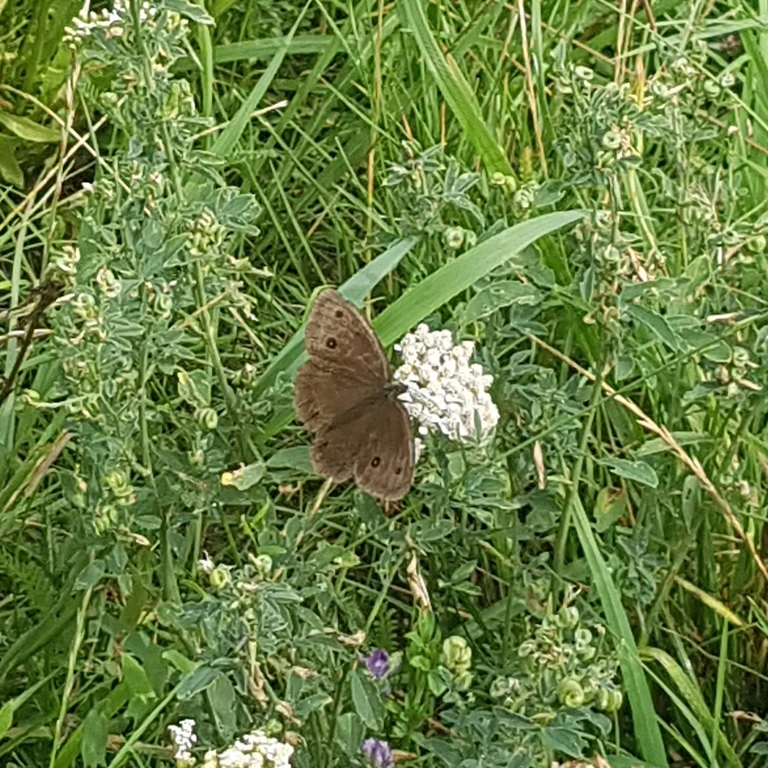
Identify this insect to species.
Minois dryas
